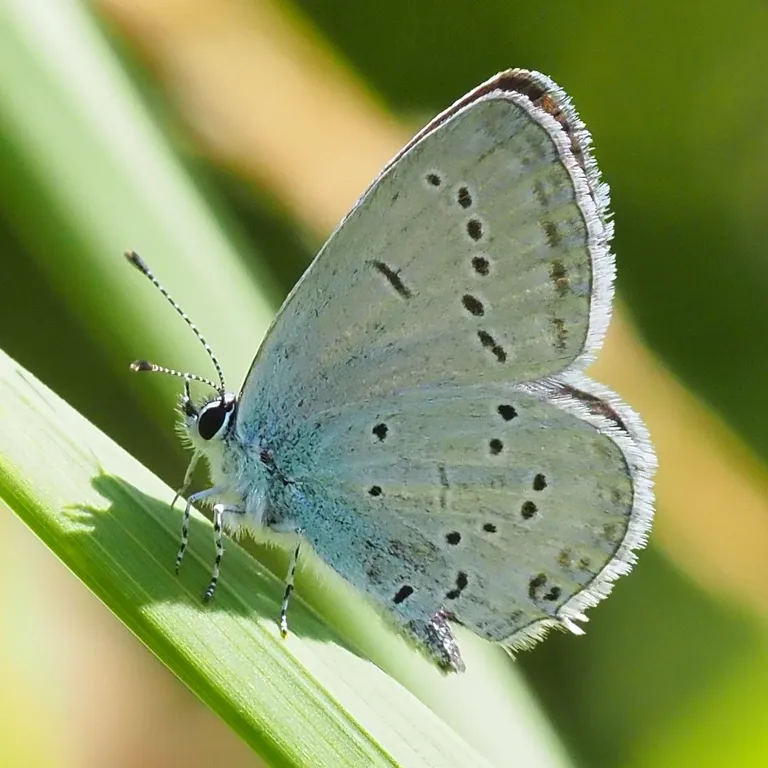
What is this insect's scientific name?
Cupido decolorata (also Elkalyce decolorata)
